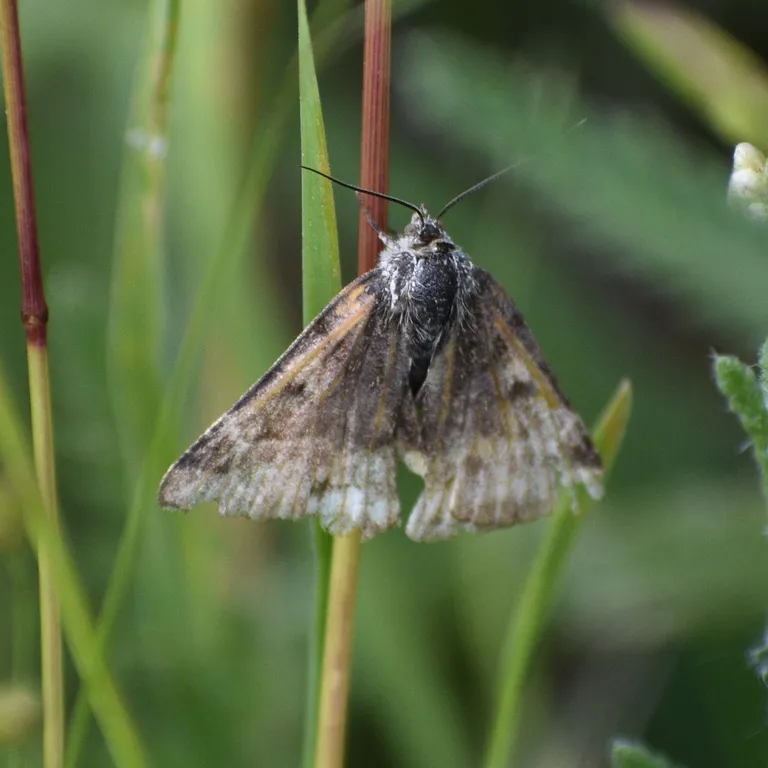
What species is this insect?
Euclidia glyphica
